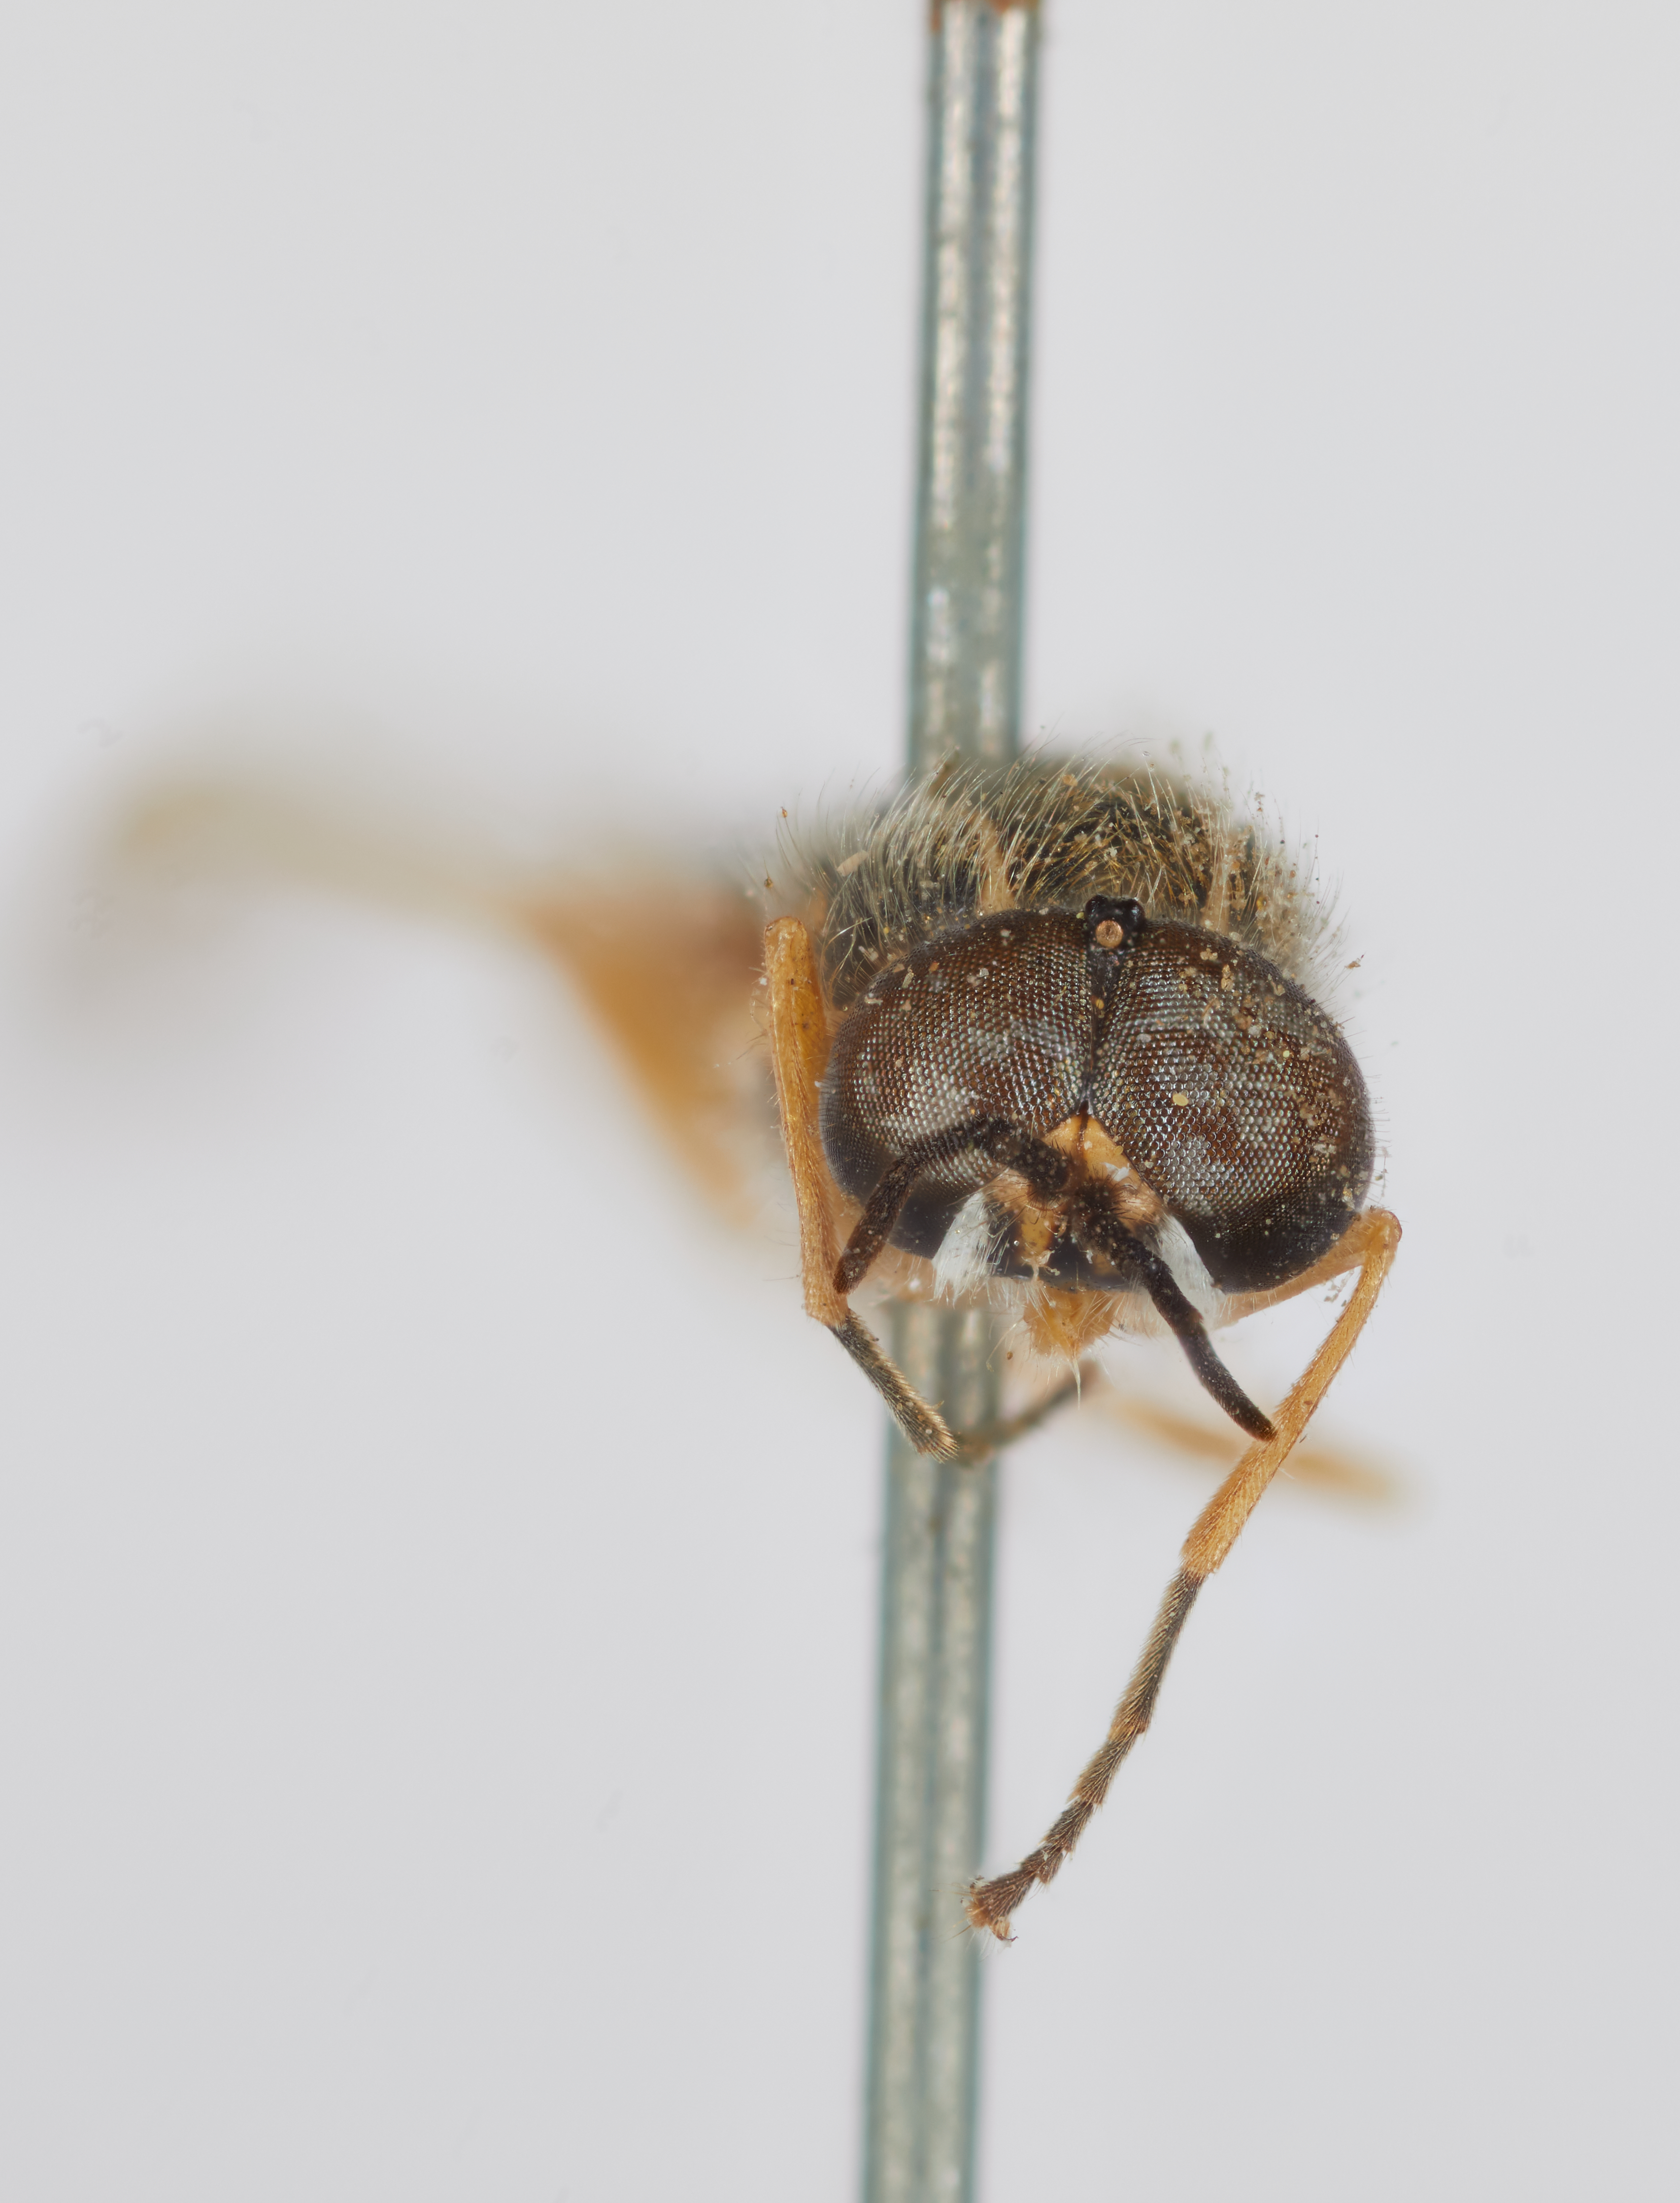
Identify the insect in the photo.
Euparyphus lagunae
